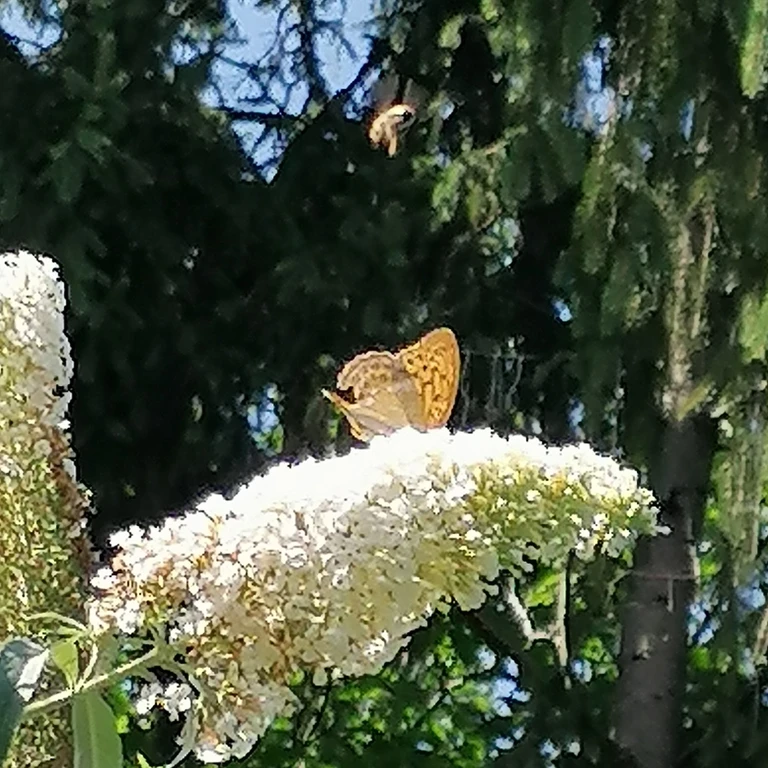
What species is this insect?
Argynnis paphia
